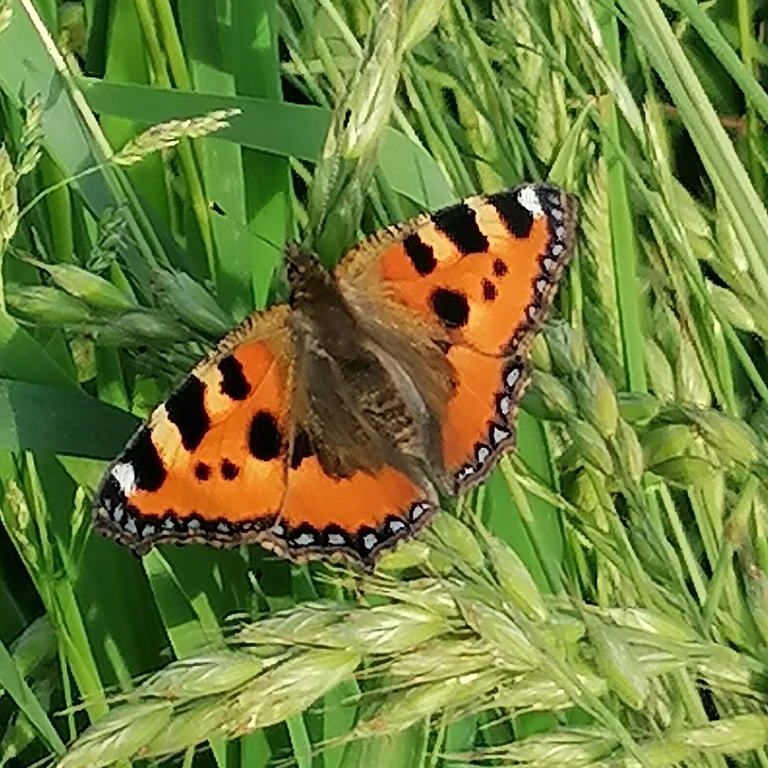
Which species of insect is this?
Aglais urticae
